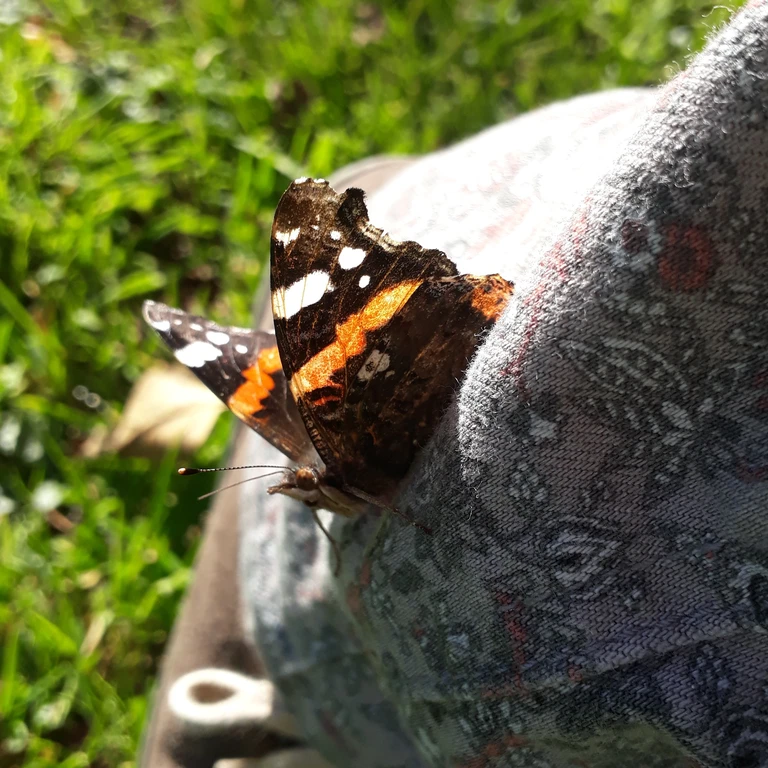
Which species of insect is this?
Vanessa atalanta
